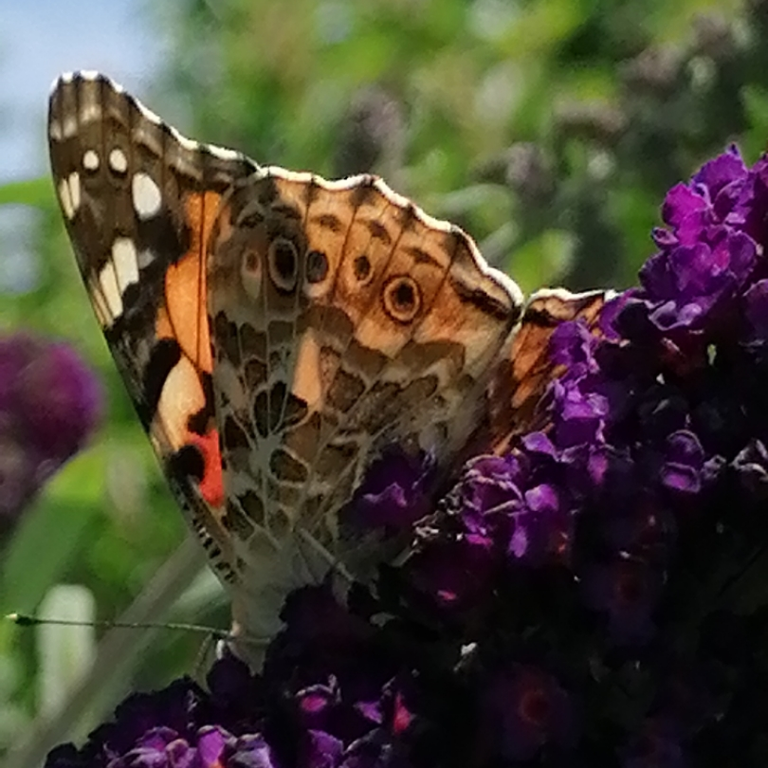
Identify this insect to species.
Vanessa cardui
